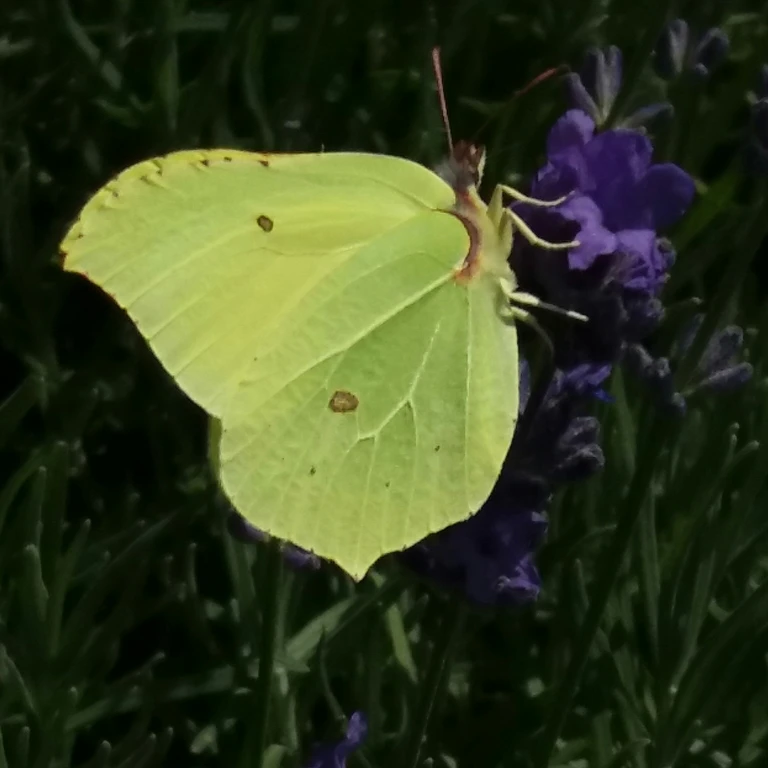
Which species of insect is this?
Gonepteryx rhamni
